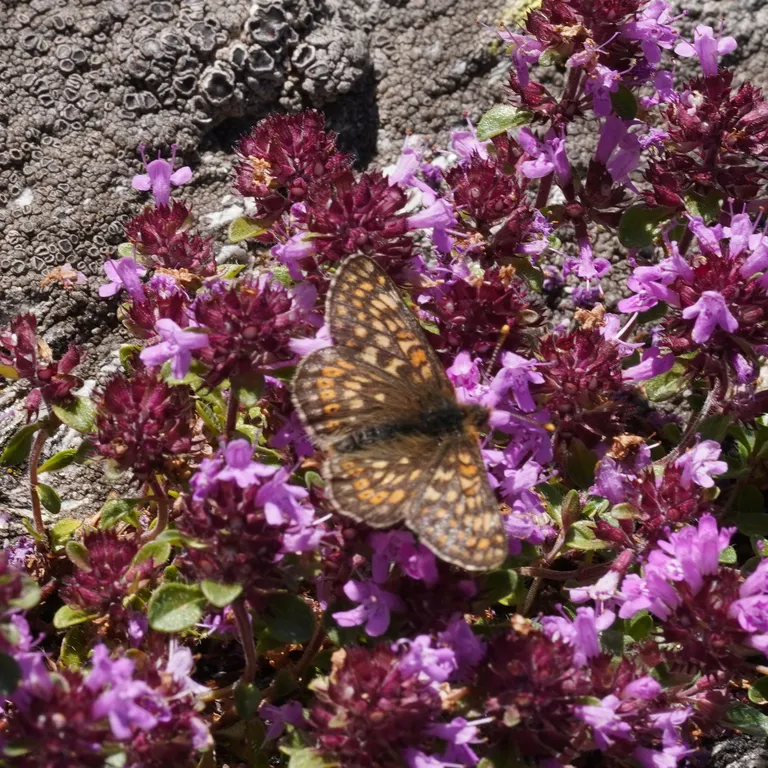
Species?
Euphydryas aurinia
